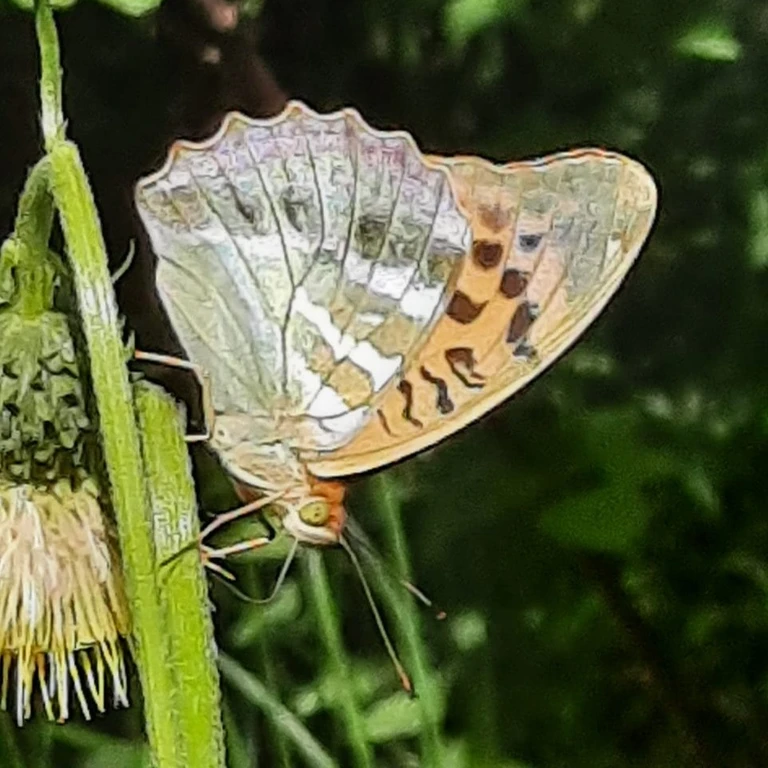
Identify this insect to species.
Argynnis paphia
